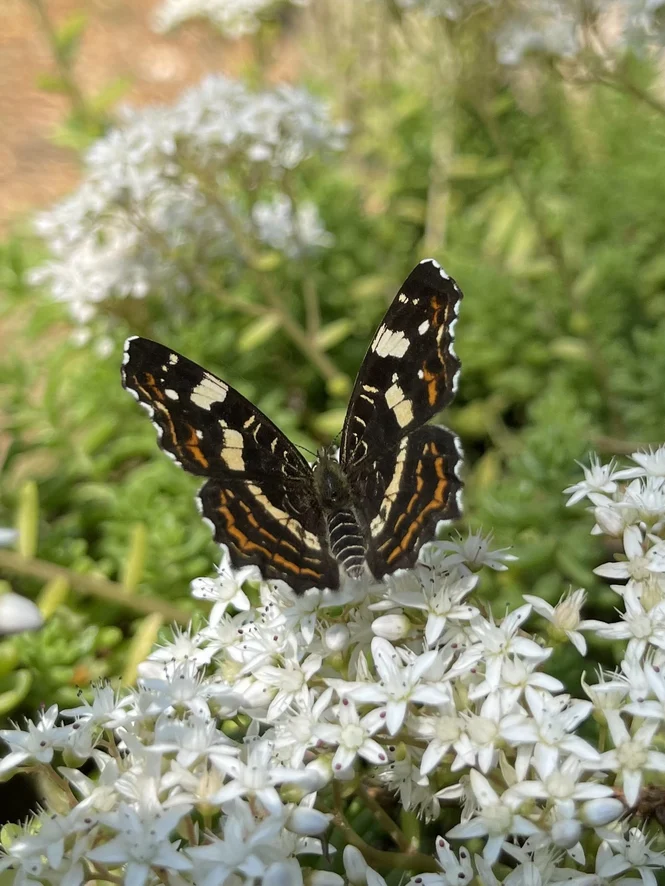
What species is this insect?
Araschnia levana
